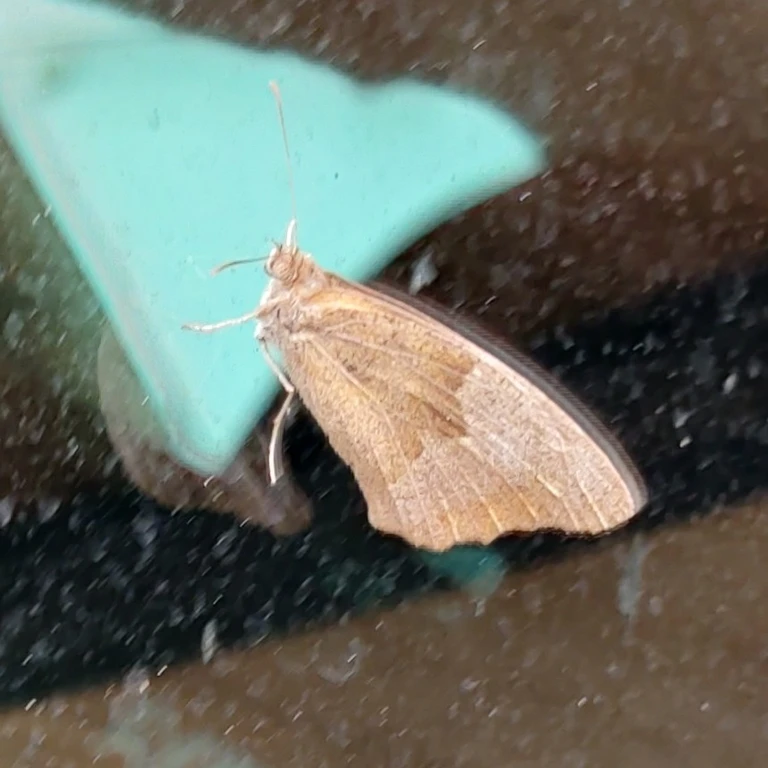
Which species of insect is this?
Maniola jurtina
